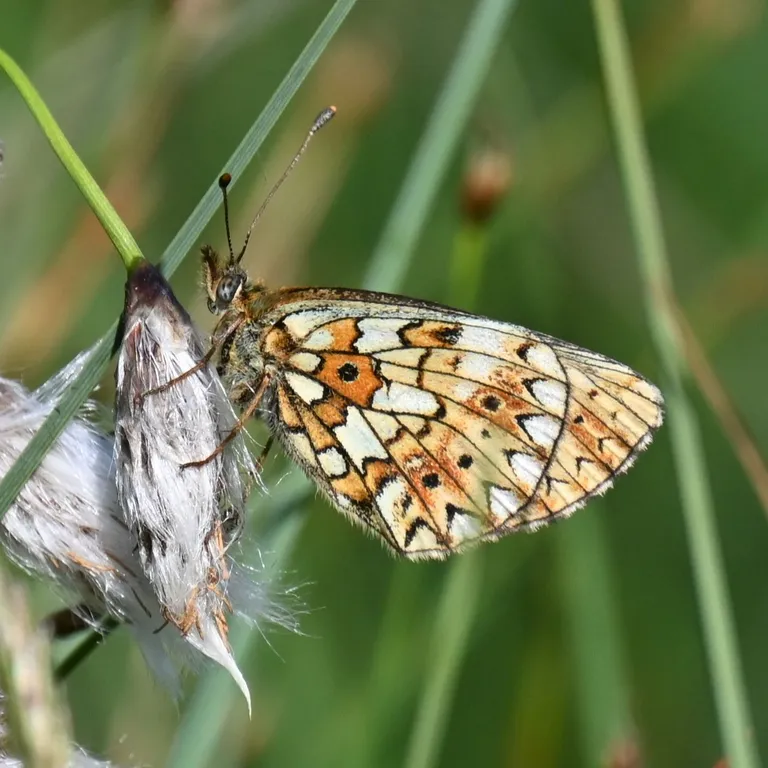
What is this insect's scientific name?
Boloria selene
